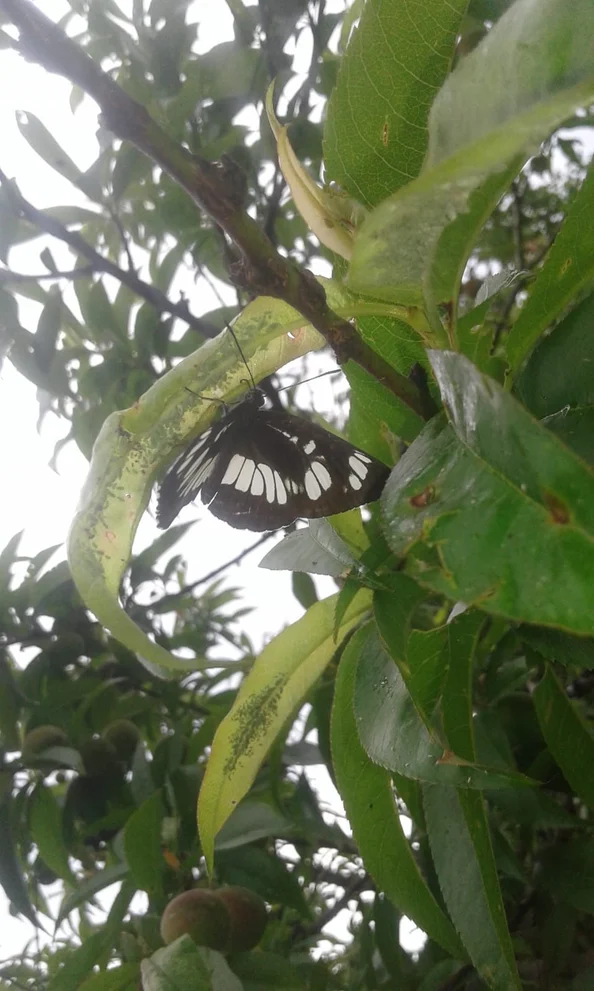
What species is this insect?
Neptis rivularis
